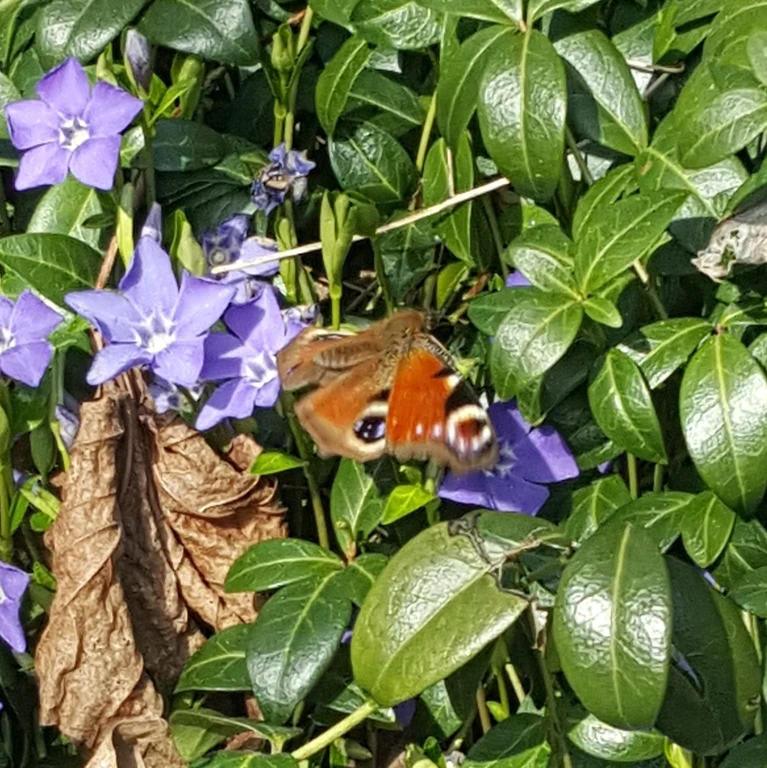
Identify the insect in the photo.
Aglais io
